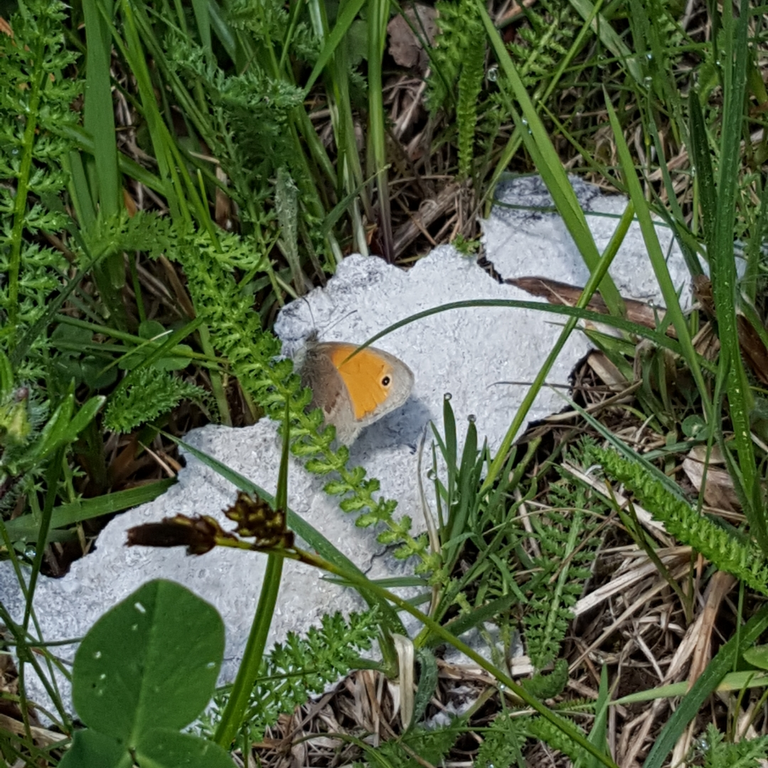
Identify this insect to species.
Coenonympha pamphilus
